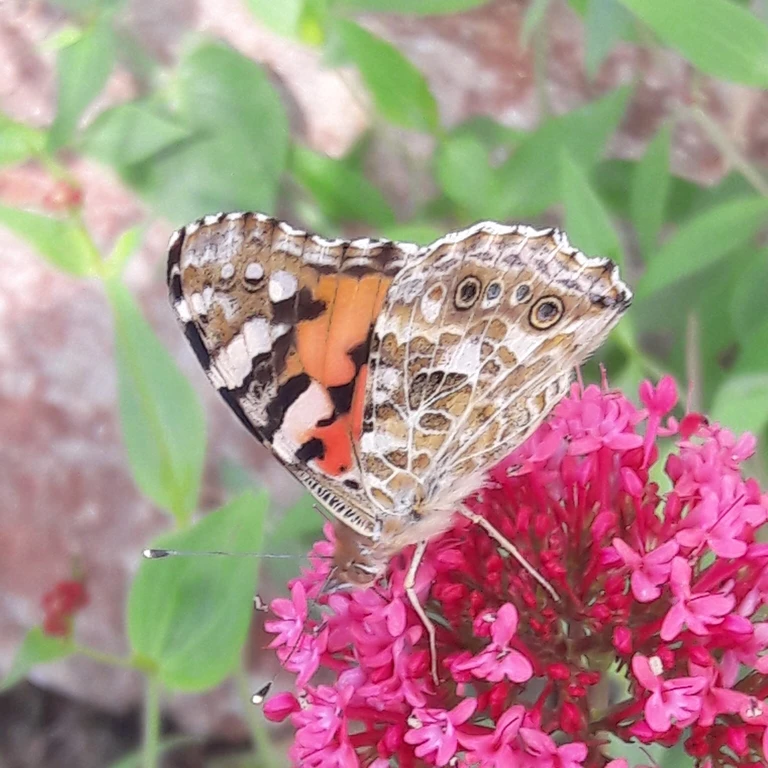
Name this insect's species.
Vanessa cardui
